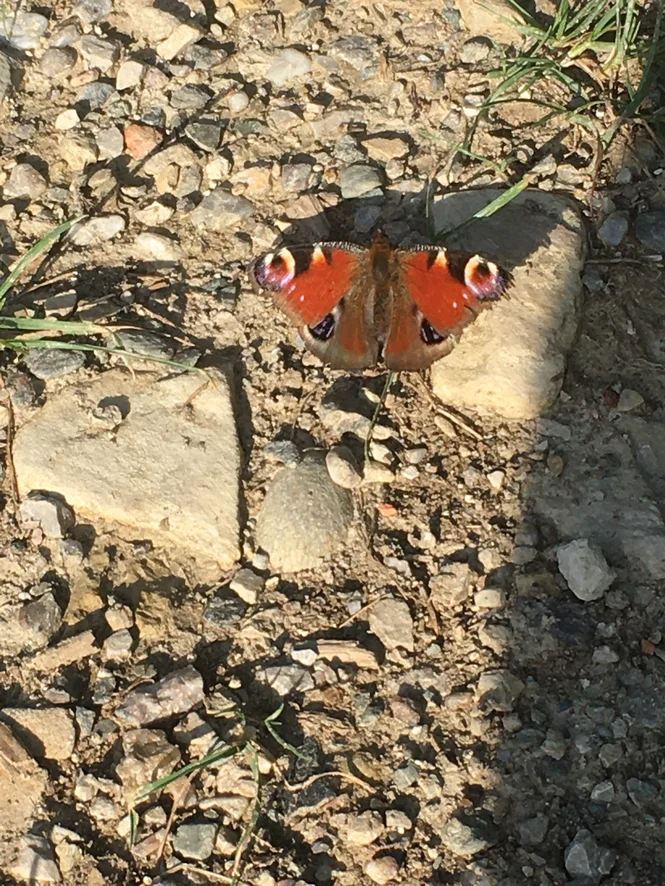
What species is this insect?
Aglais io
